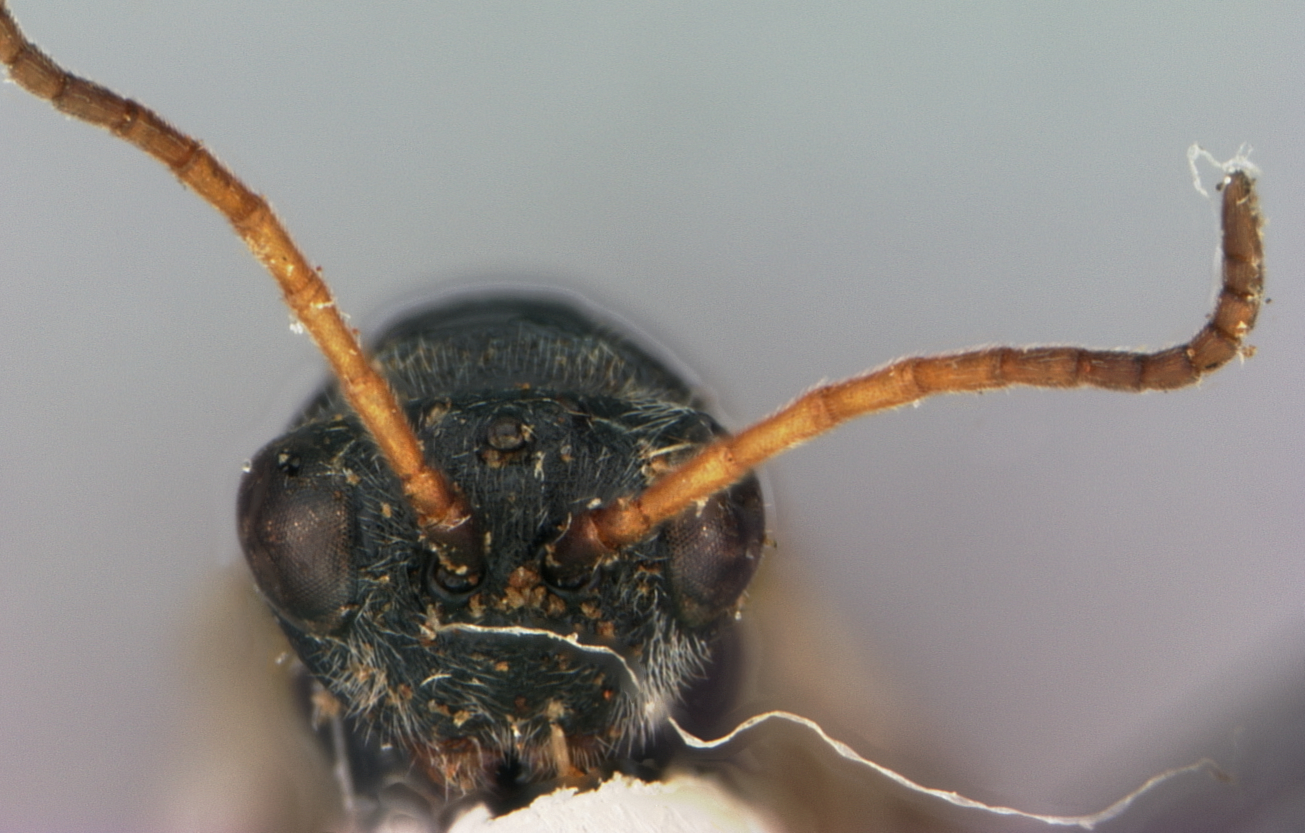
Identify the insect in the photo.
Euceroptres maritimus
